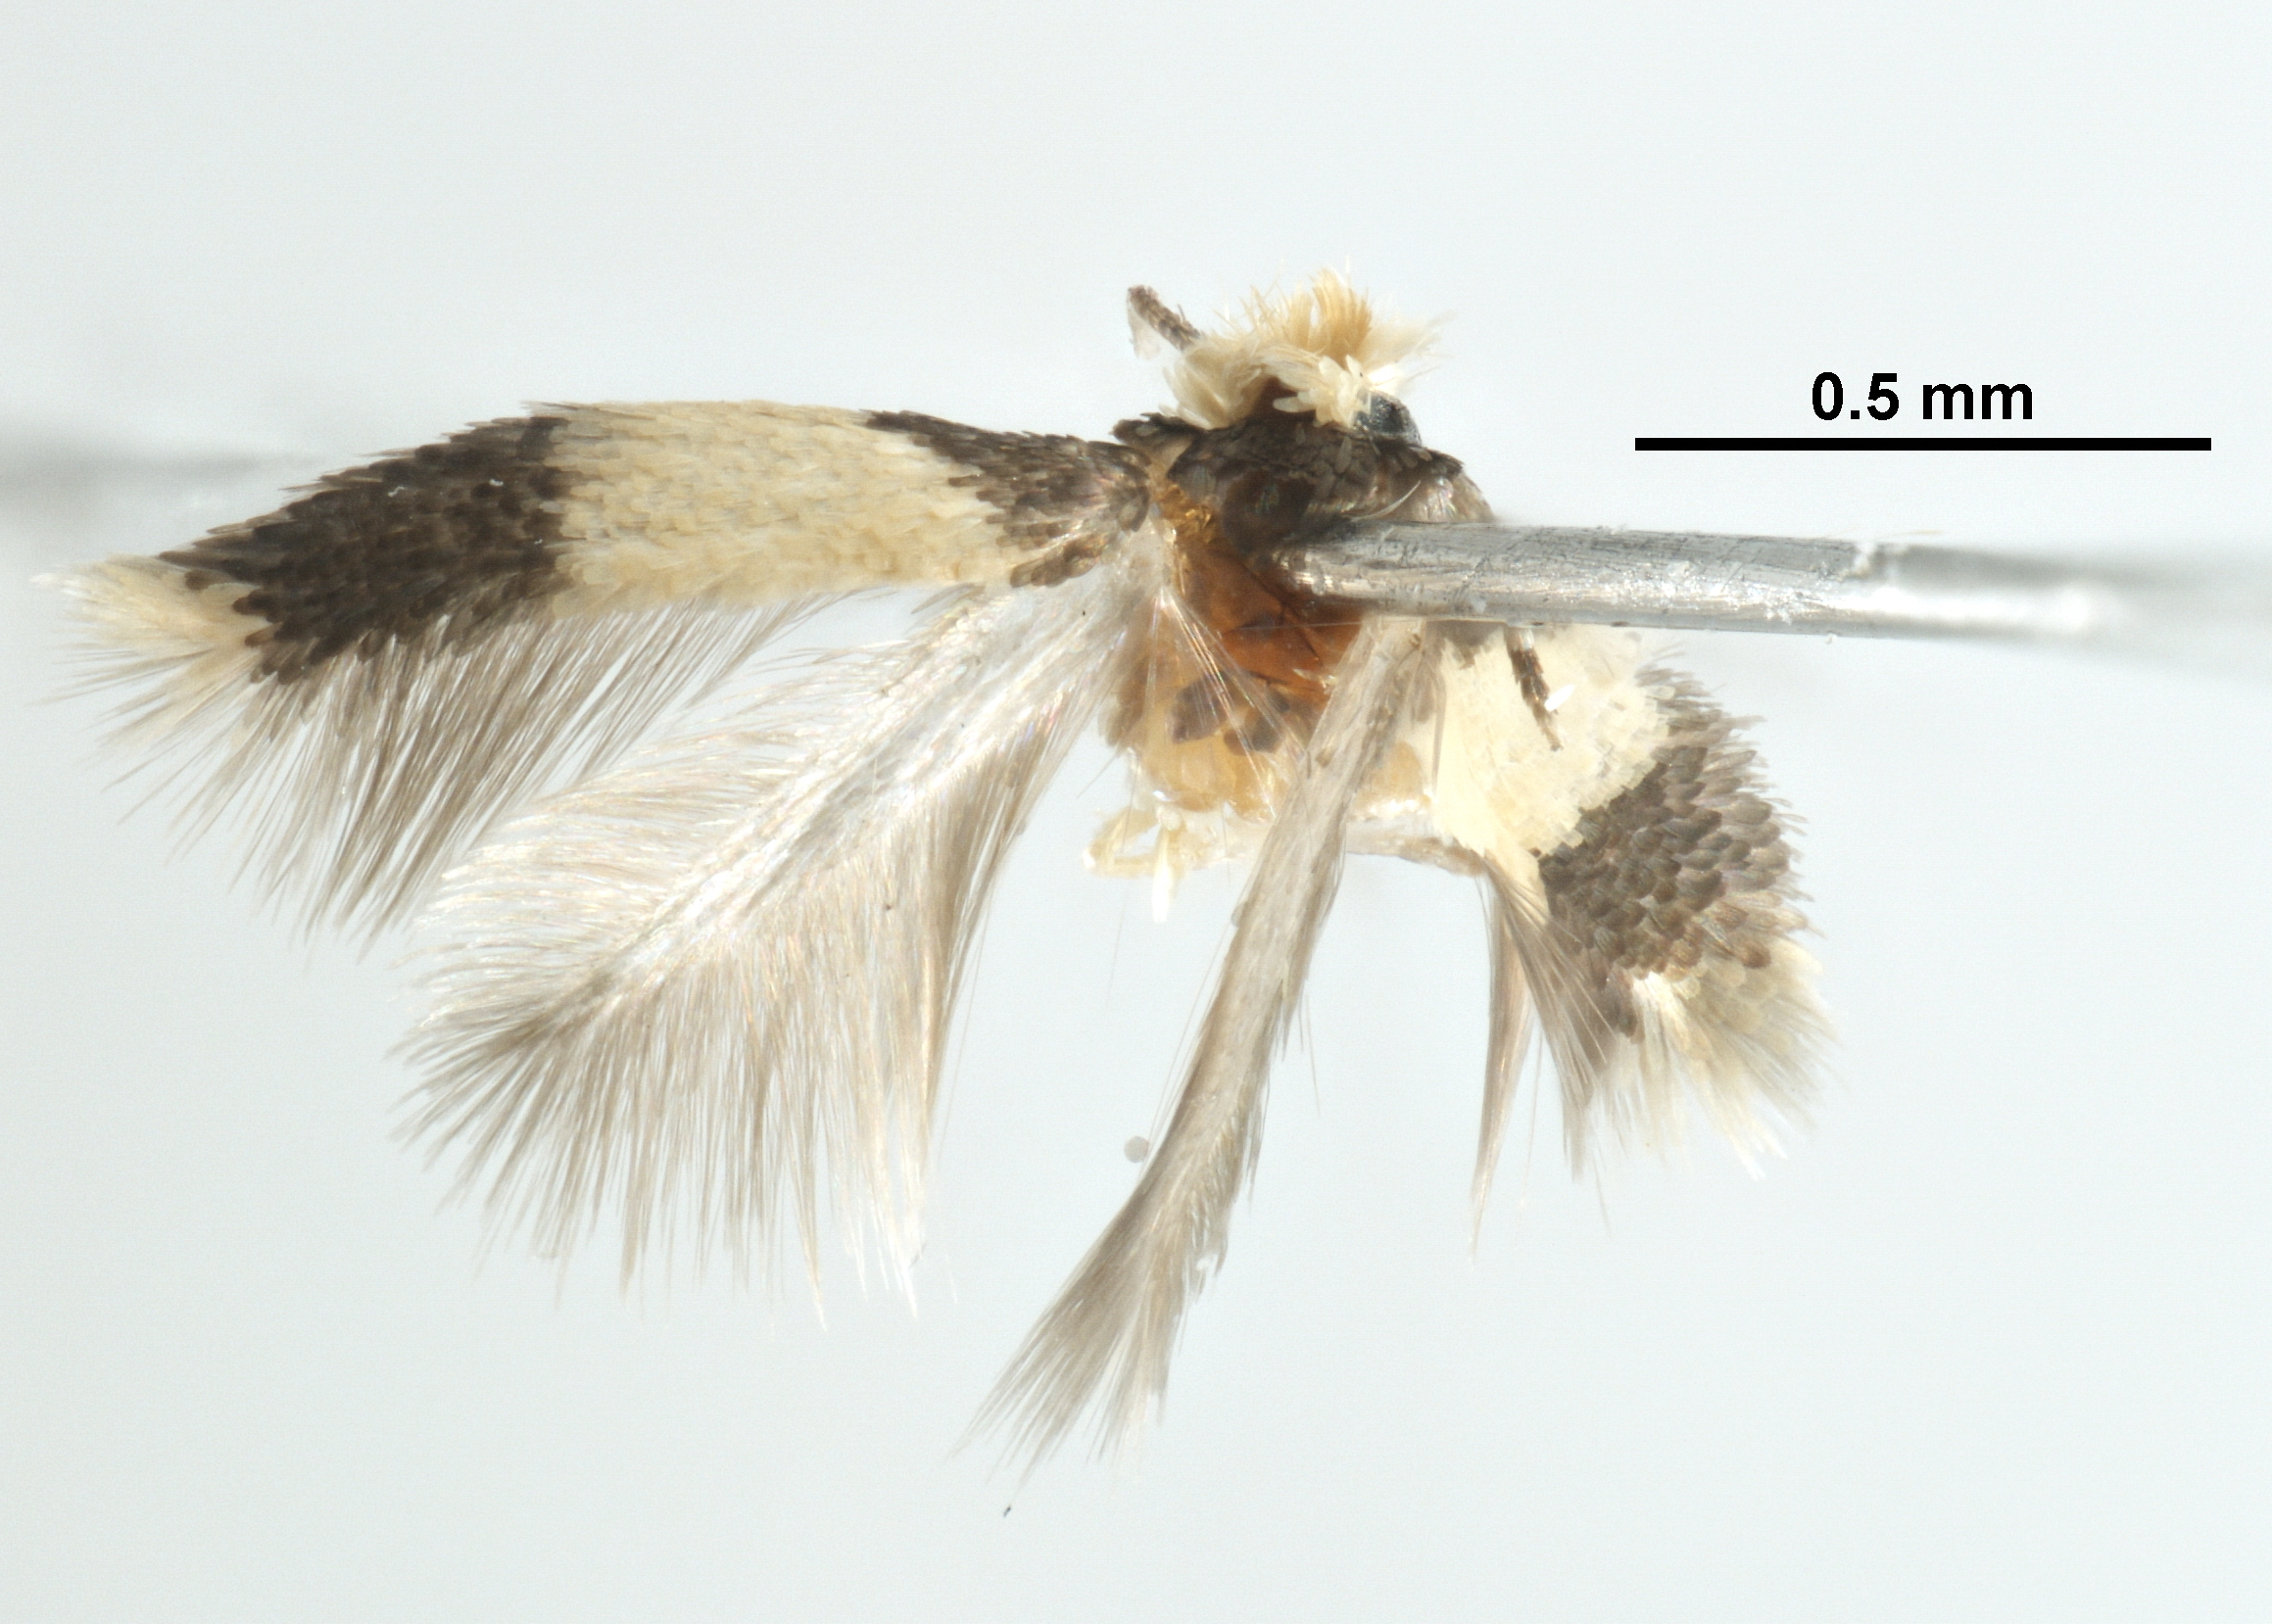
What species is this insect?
Stigmella plumosetaeella
